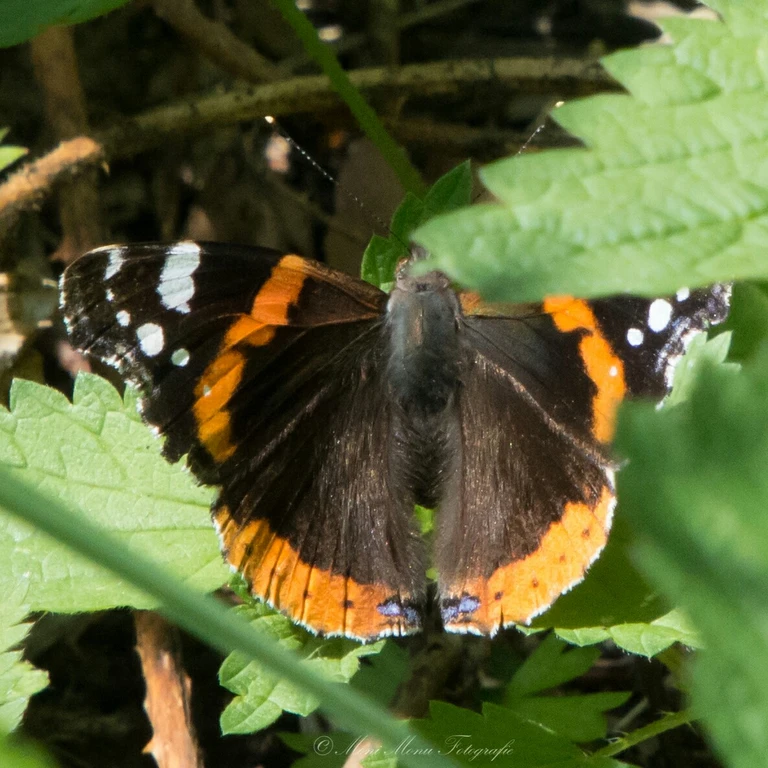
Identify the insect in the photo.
Vanessa atalanta
